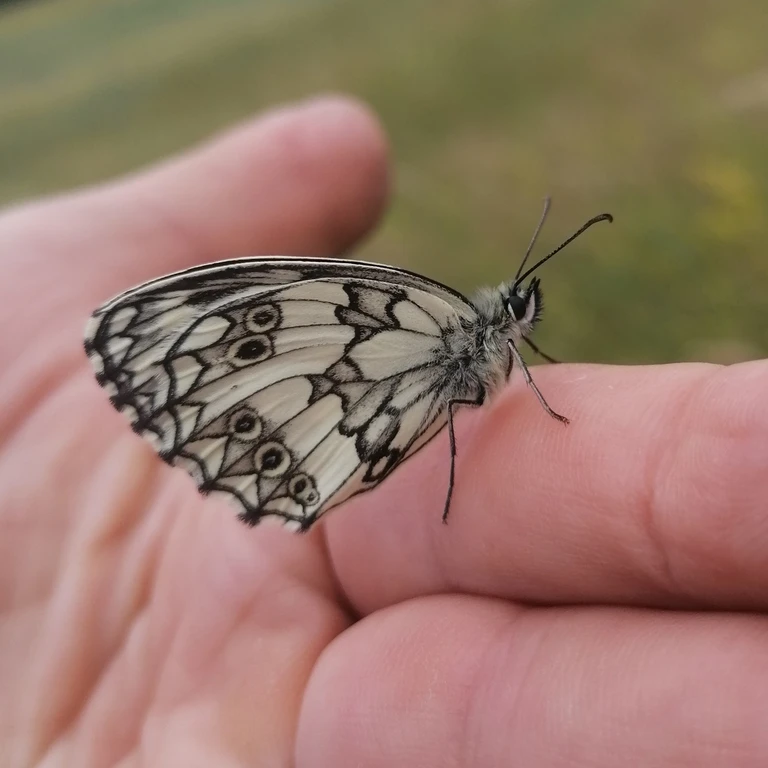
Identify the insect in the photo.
Melanargia galathea
